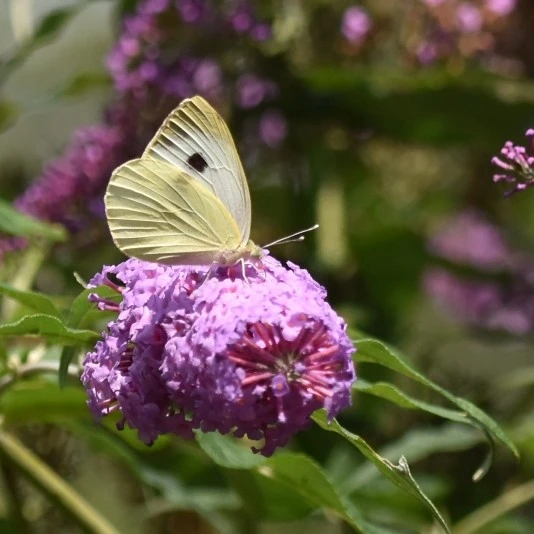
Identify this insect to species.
Pieris brassicae
